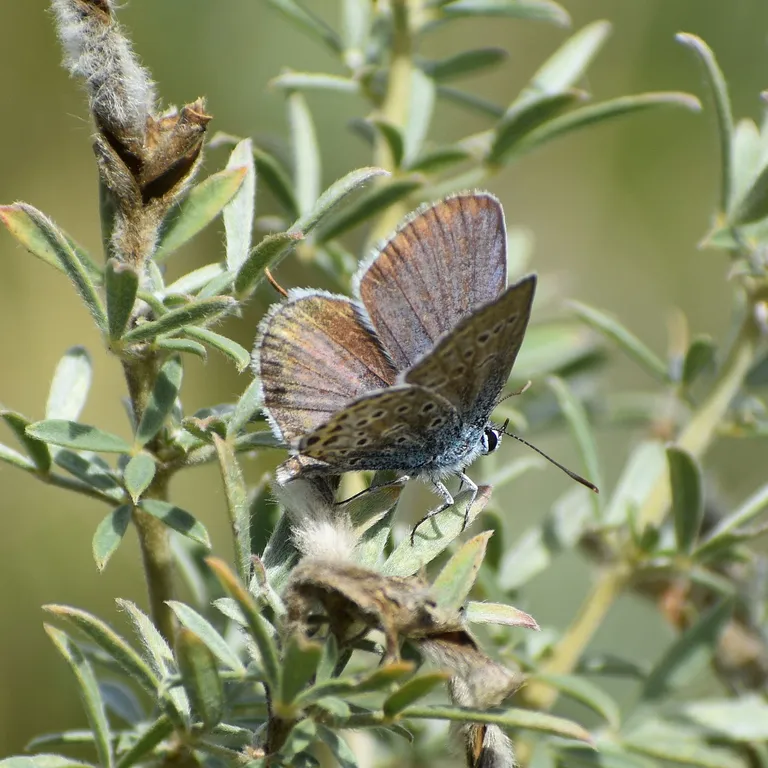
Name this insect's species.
Plebejus argus
